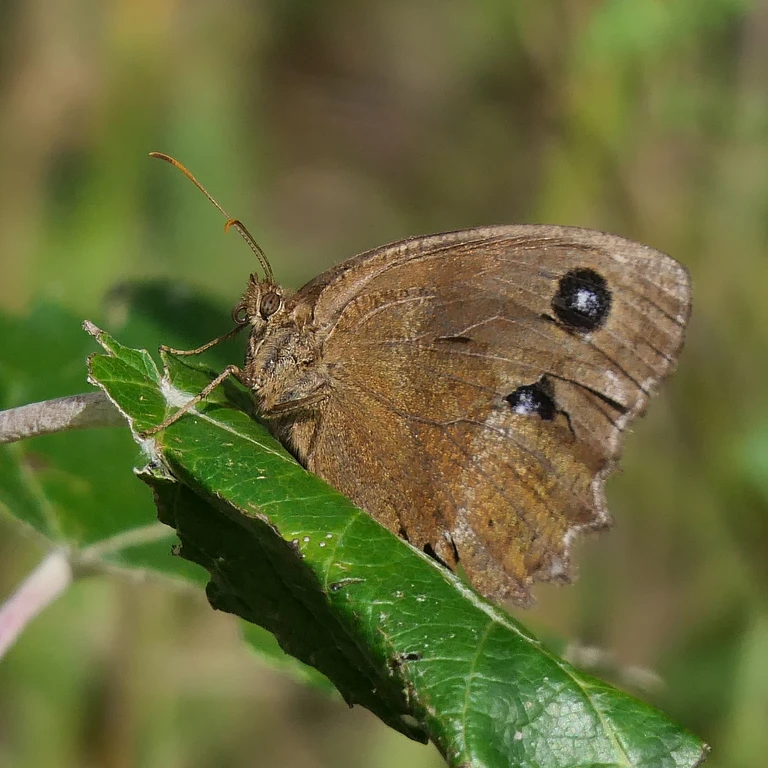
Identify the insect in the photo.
Minois dryas
